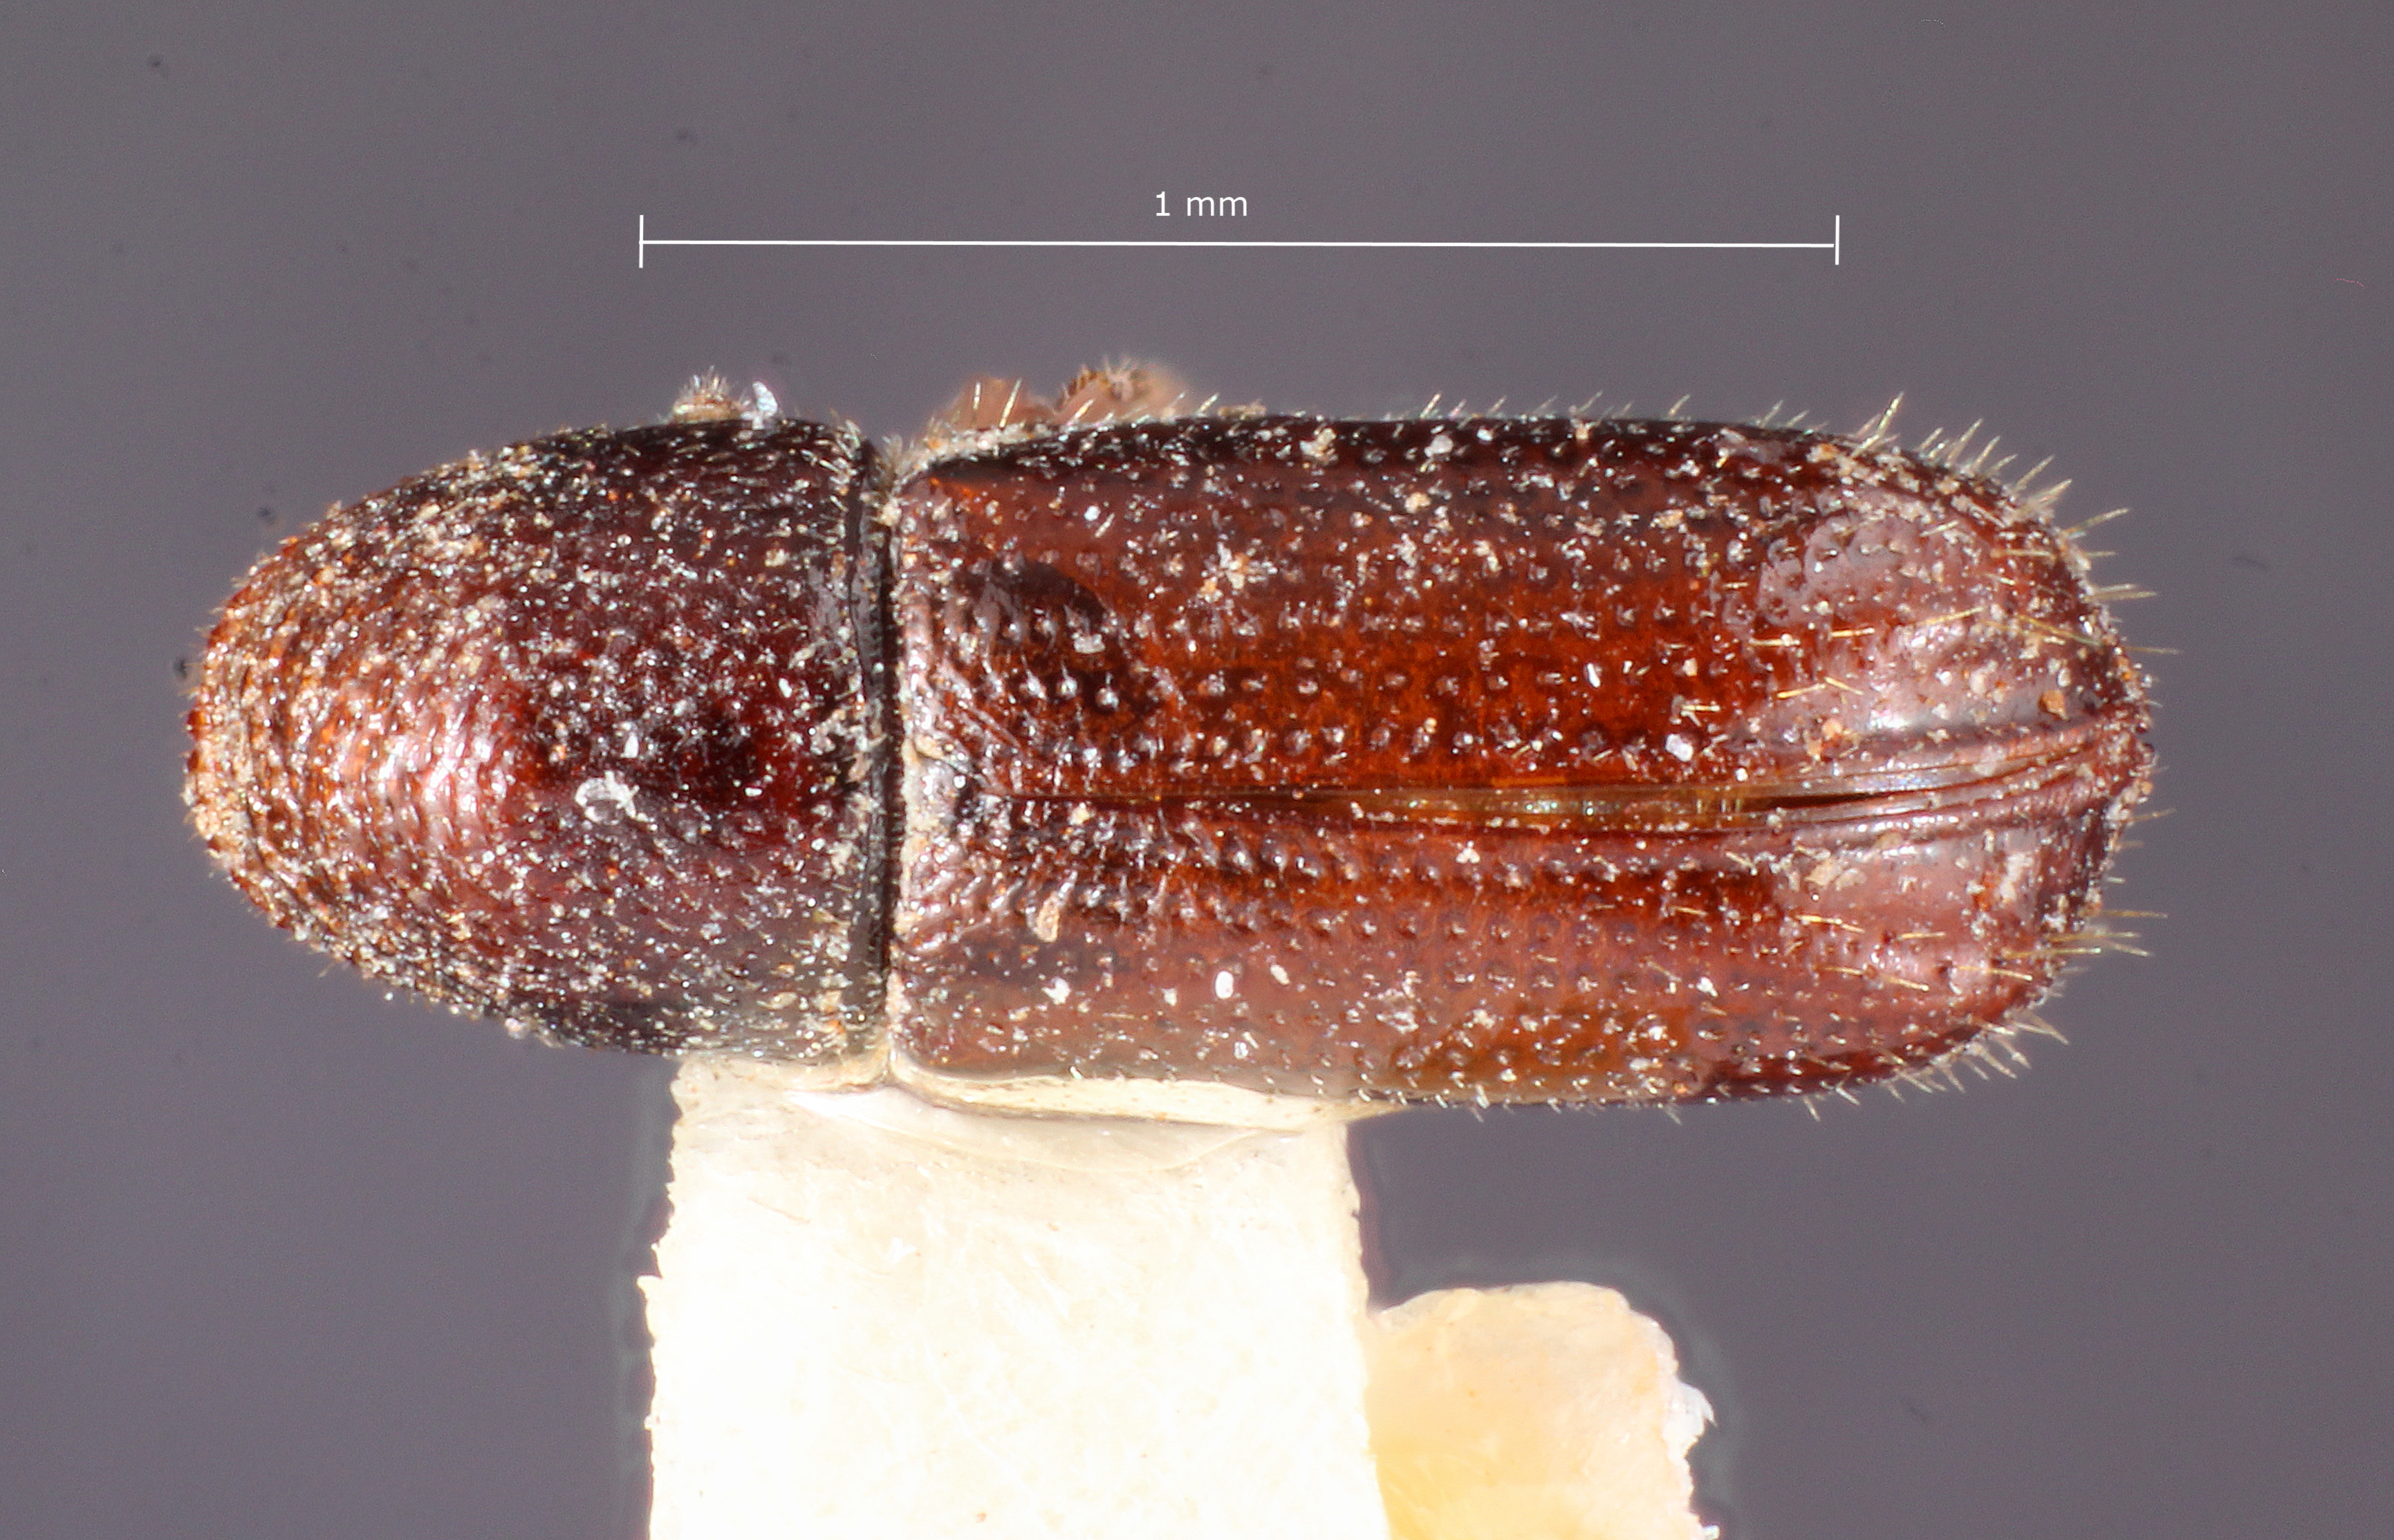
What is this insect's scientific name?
Pityophthorus deleoni
